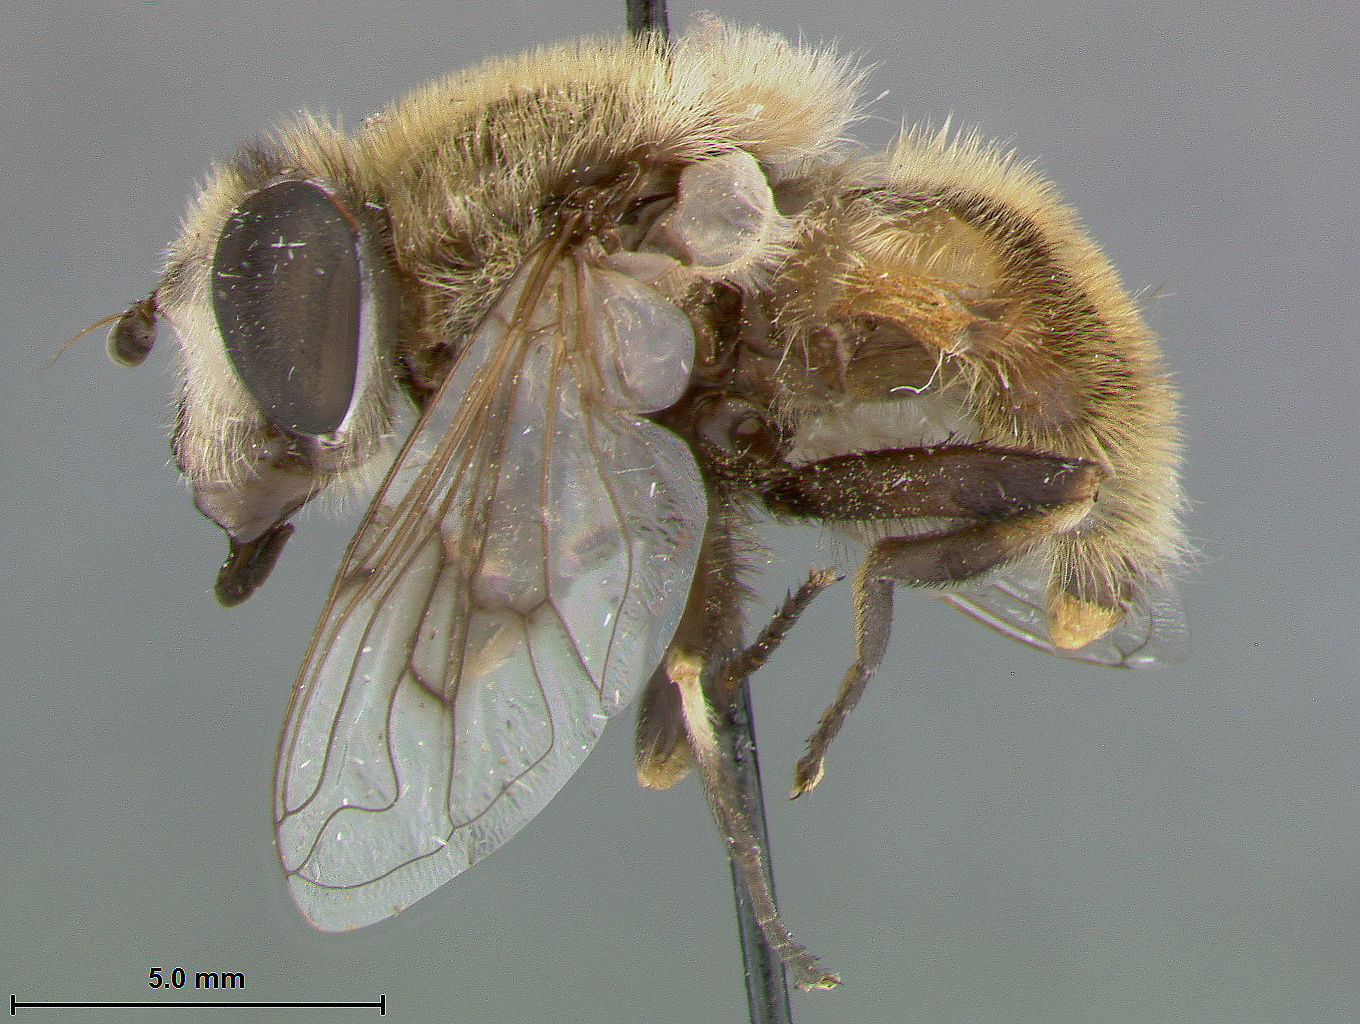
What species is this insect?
Eristalis anthophorinus
